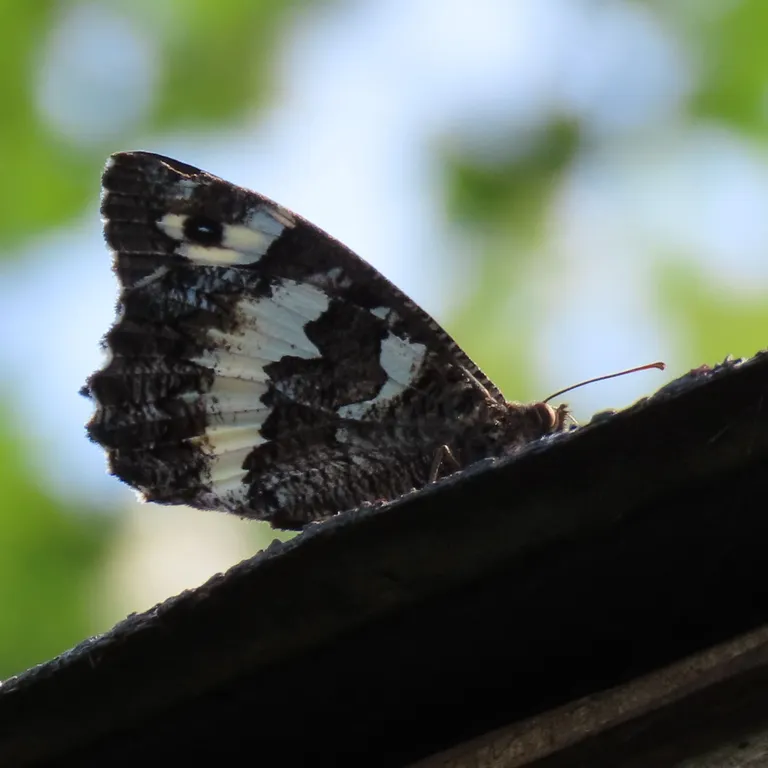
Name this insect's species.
Brintesia circe
